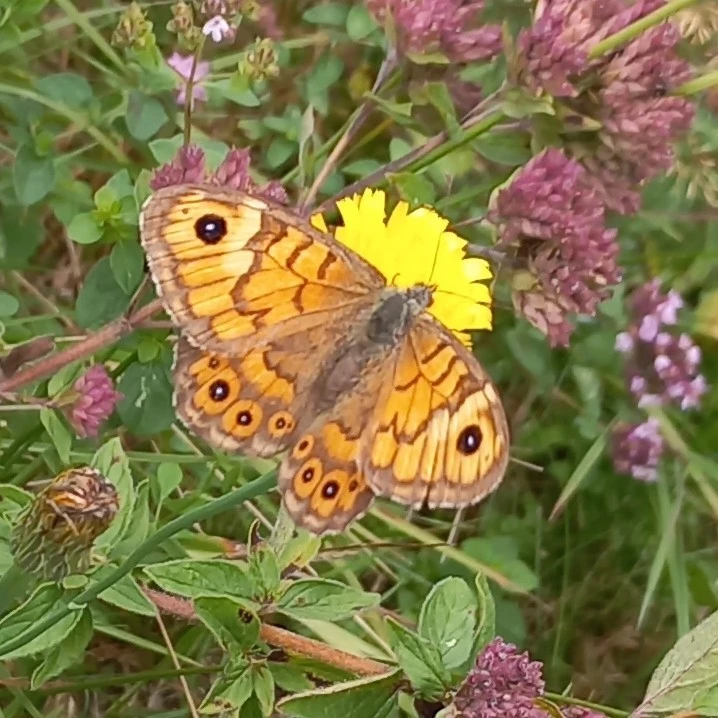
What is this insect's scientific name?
Lasiommata megera (also Pararge megera)
